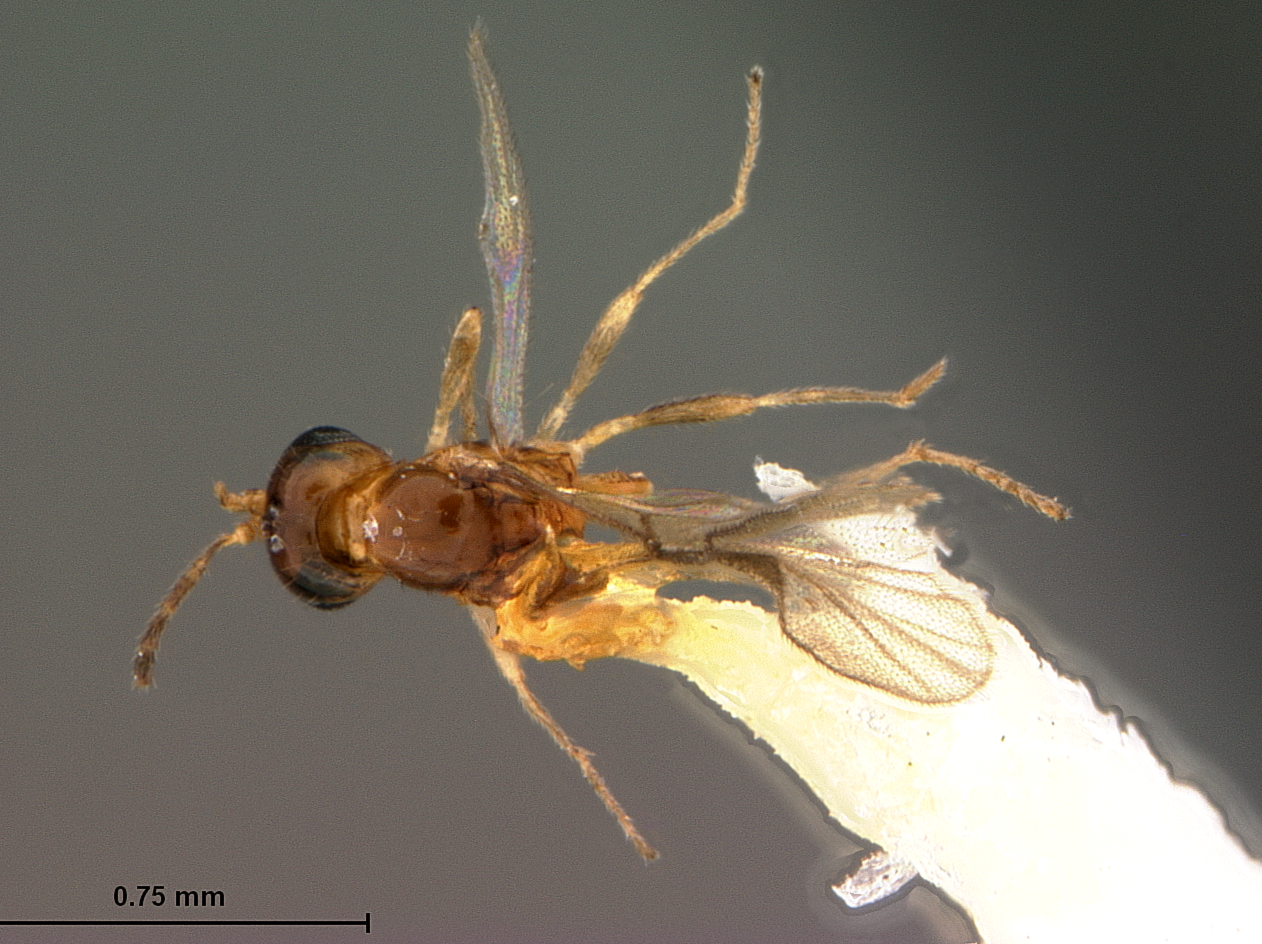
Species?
Lipolexis scutellaris
